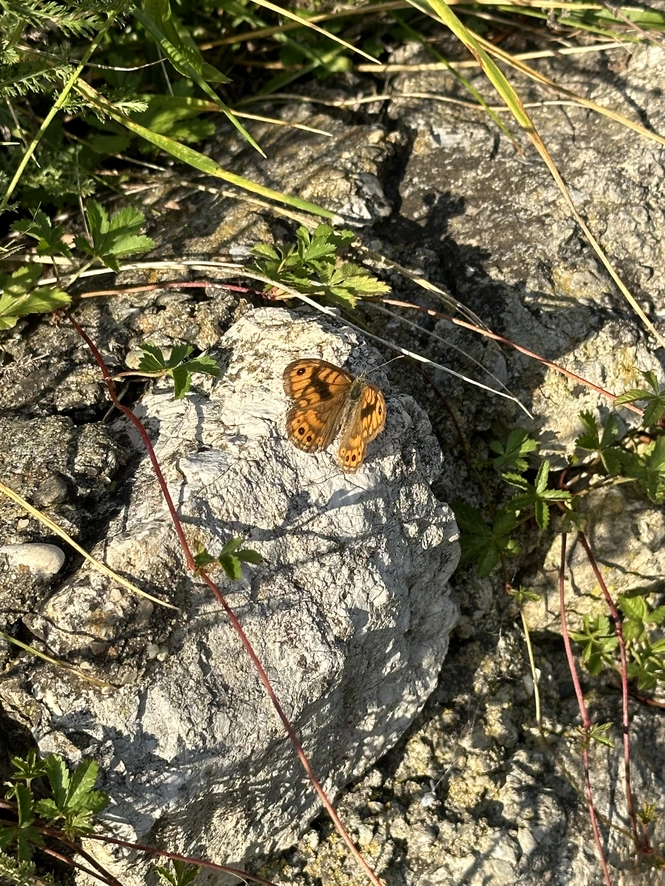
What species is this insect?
Lasiommata megera (also Pararge megera)
